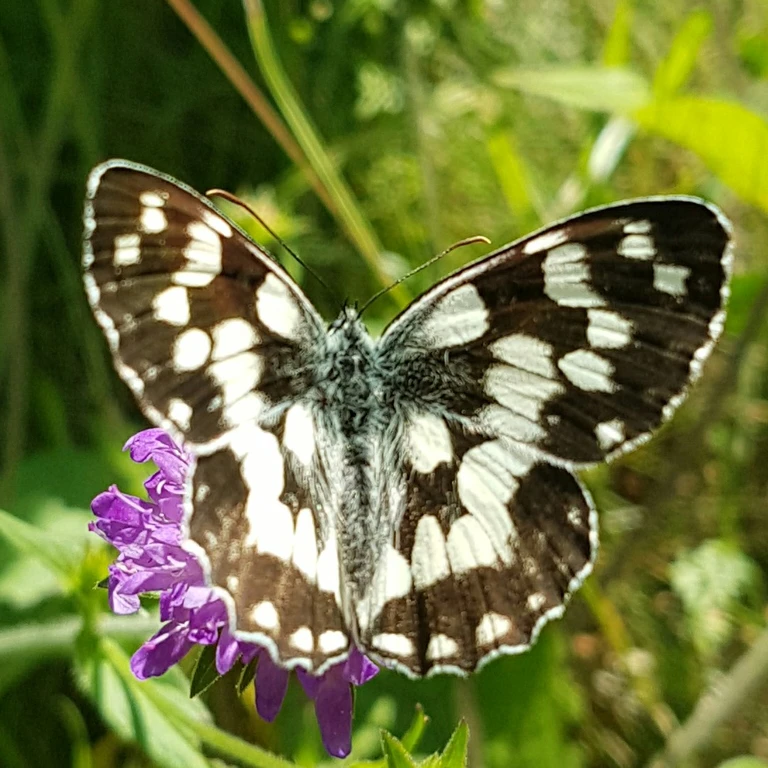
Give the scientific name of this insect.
Melanargia galathea
